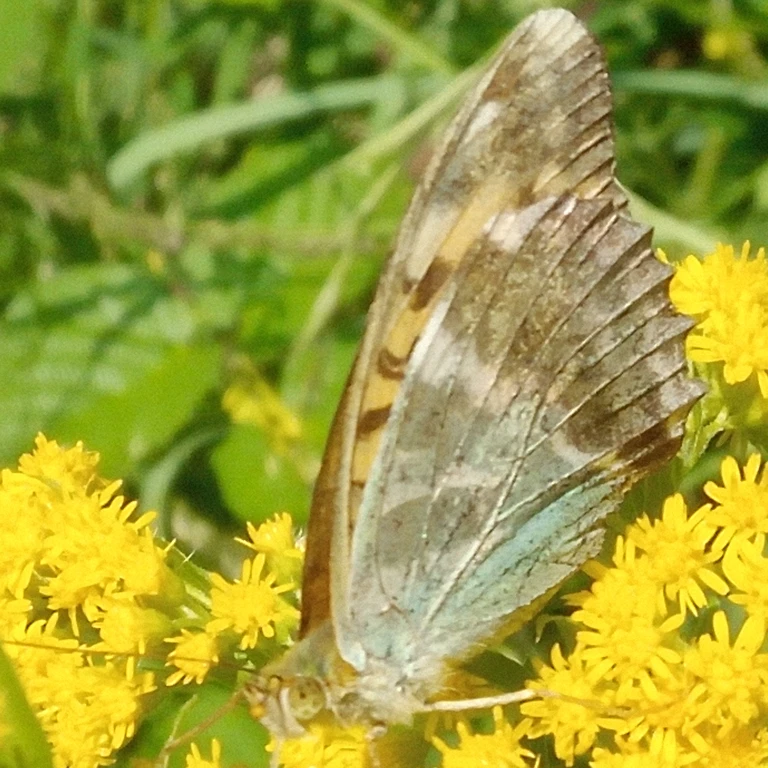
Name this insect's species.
Argynnis paphia
